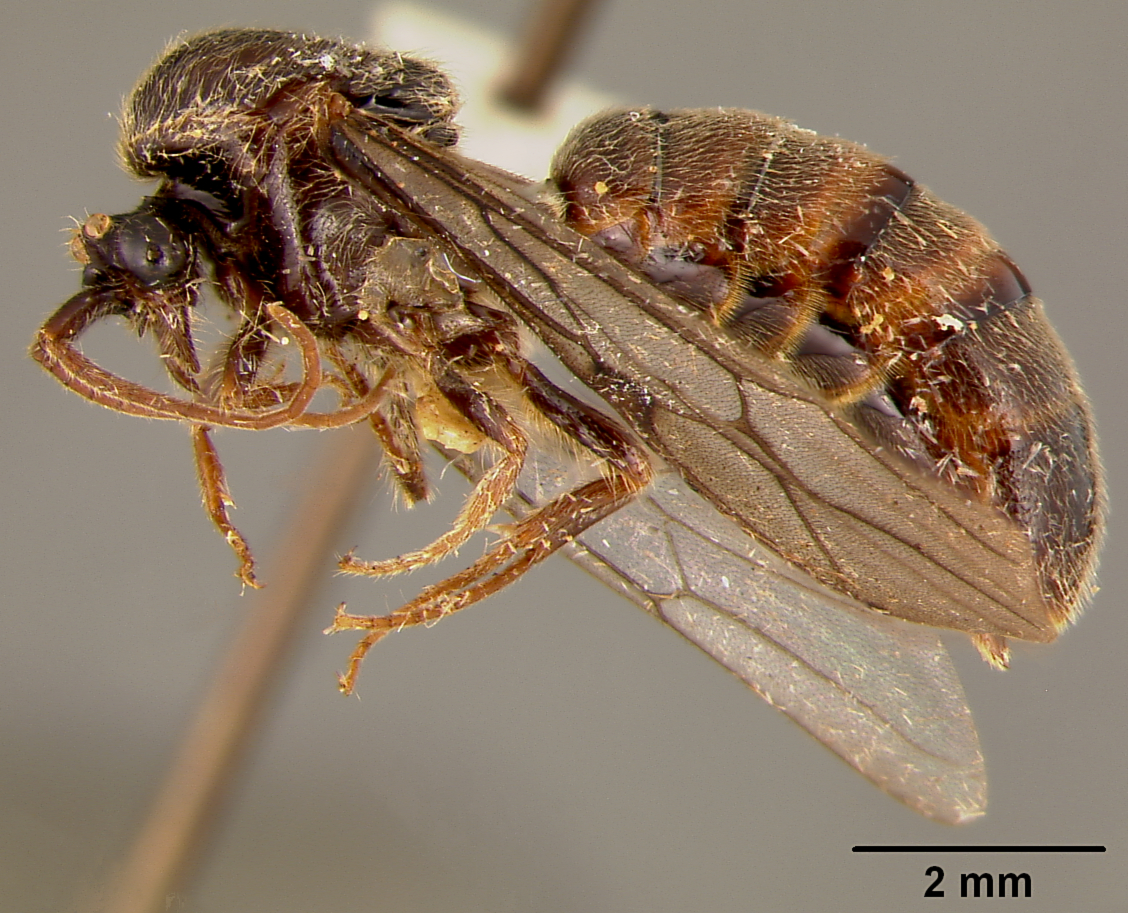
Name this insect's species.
Neivamyrmex puerulus
